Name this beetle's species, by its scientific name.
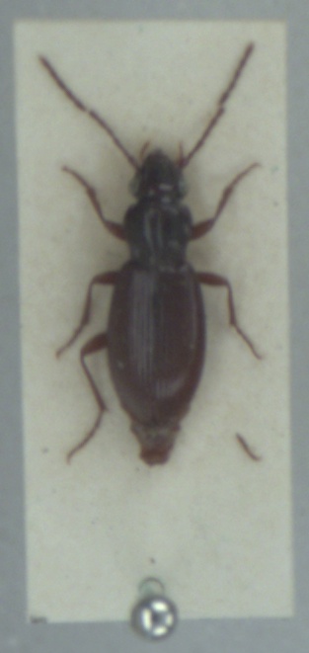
Patrobus assimilis
